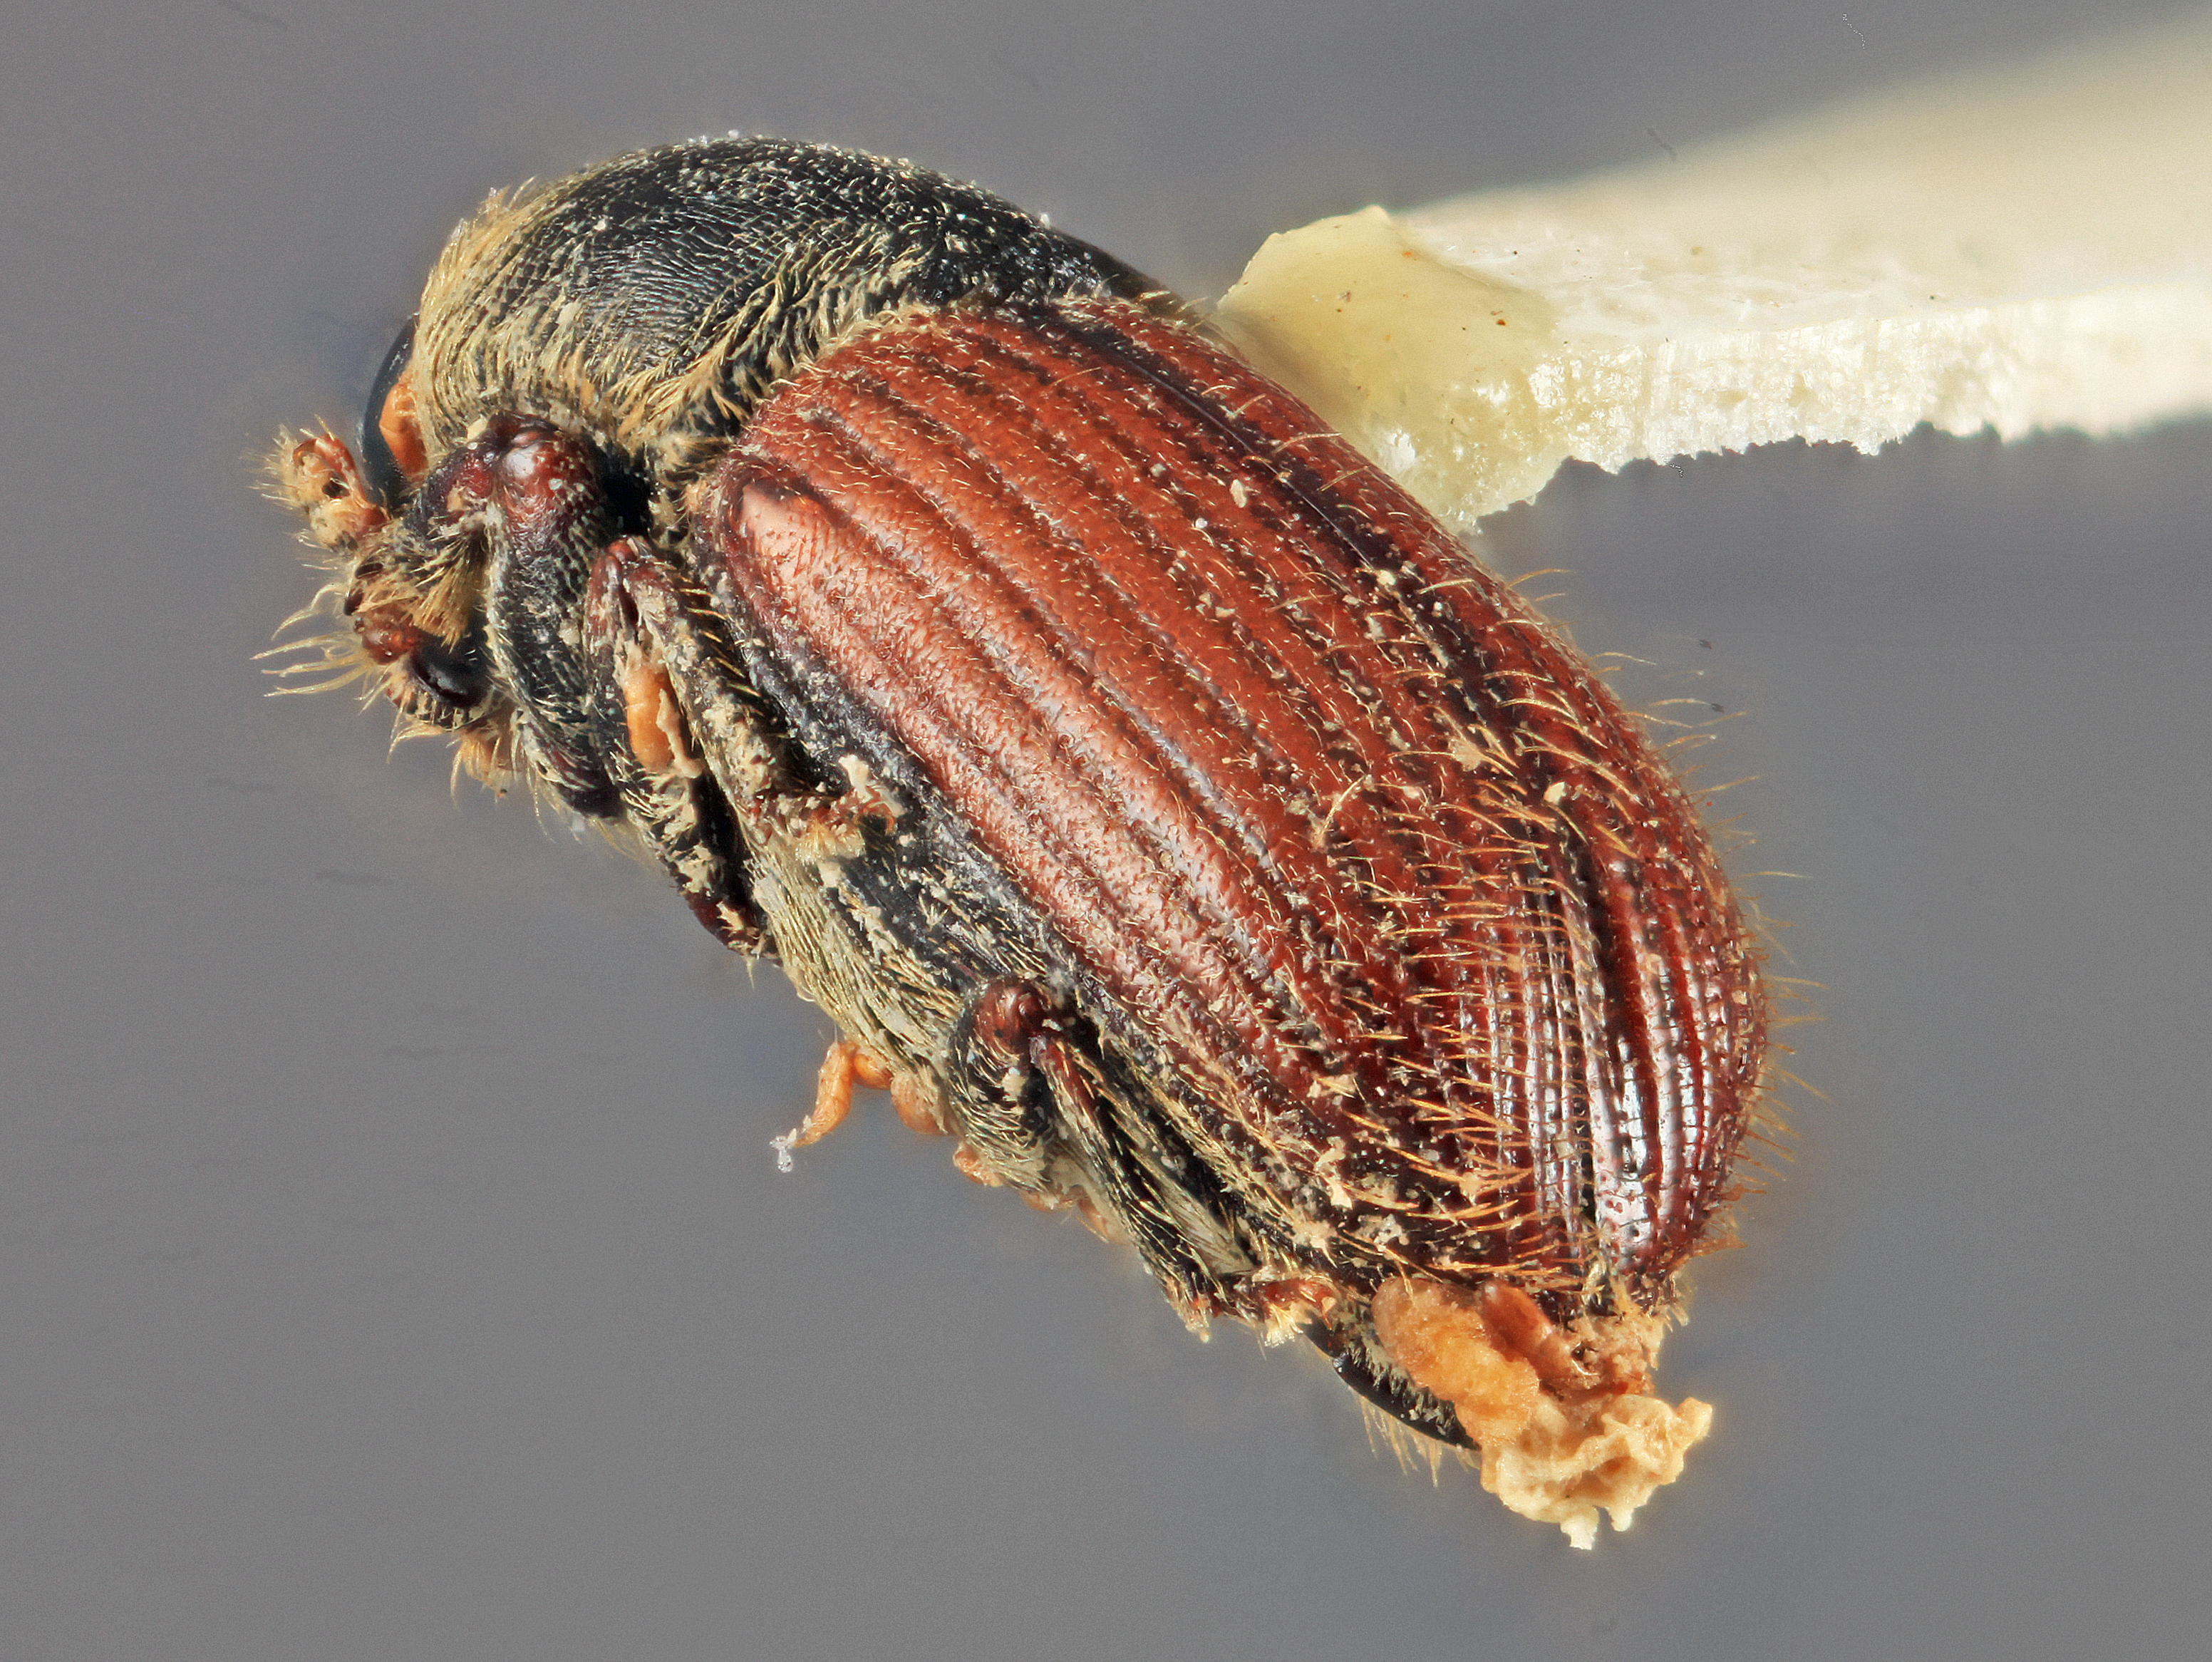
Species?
Cnesinus gibbosus
